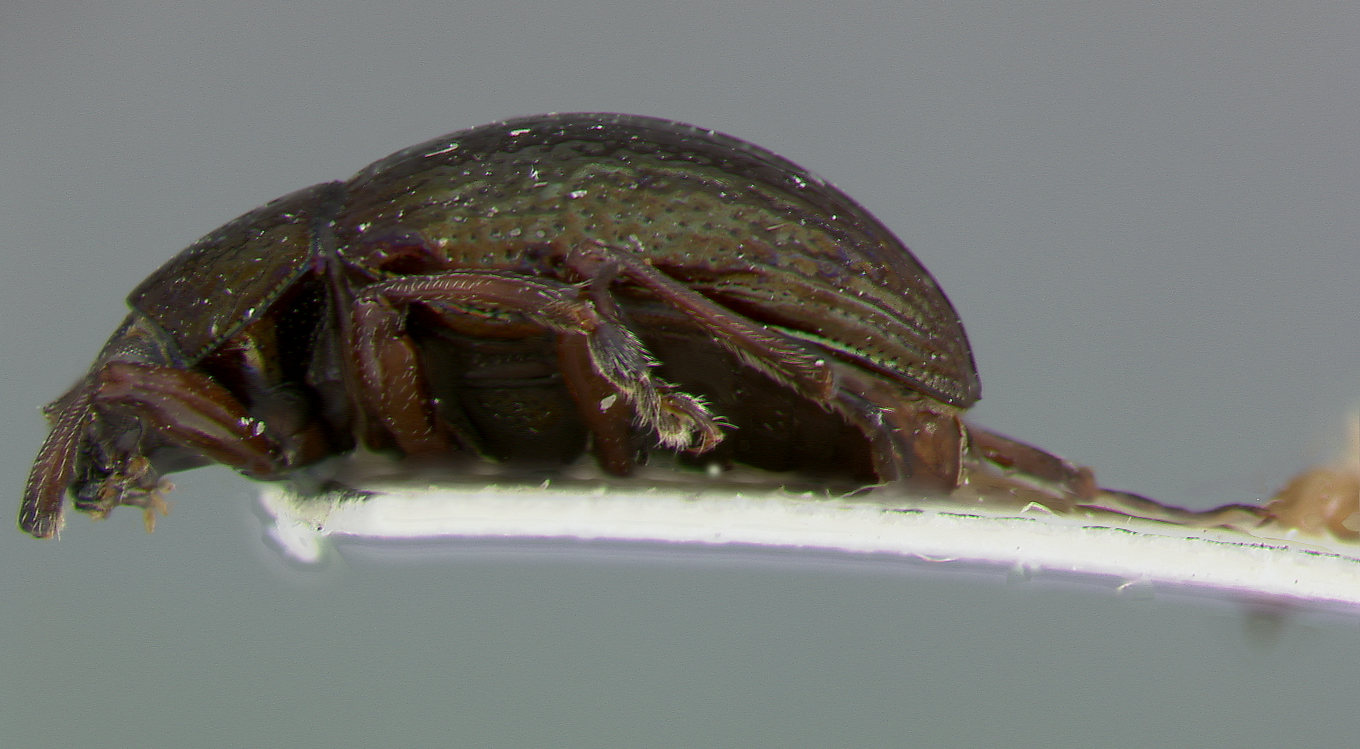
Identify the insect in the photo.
Coscinoptera tibialis
